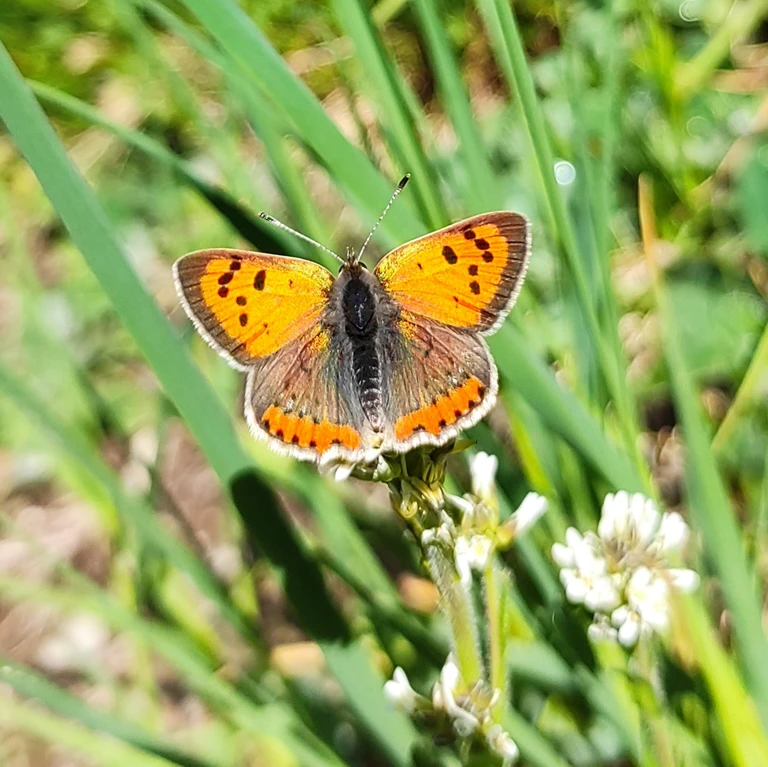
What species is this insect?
Lycaena phlaeas
